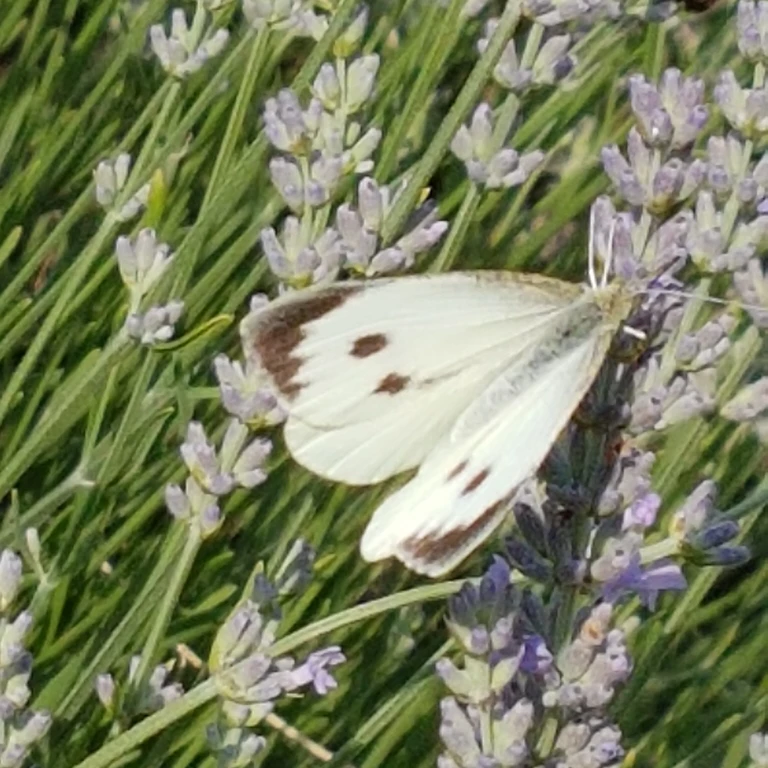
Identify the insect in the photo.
Pieris brassicae
